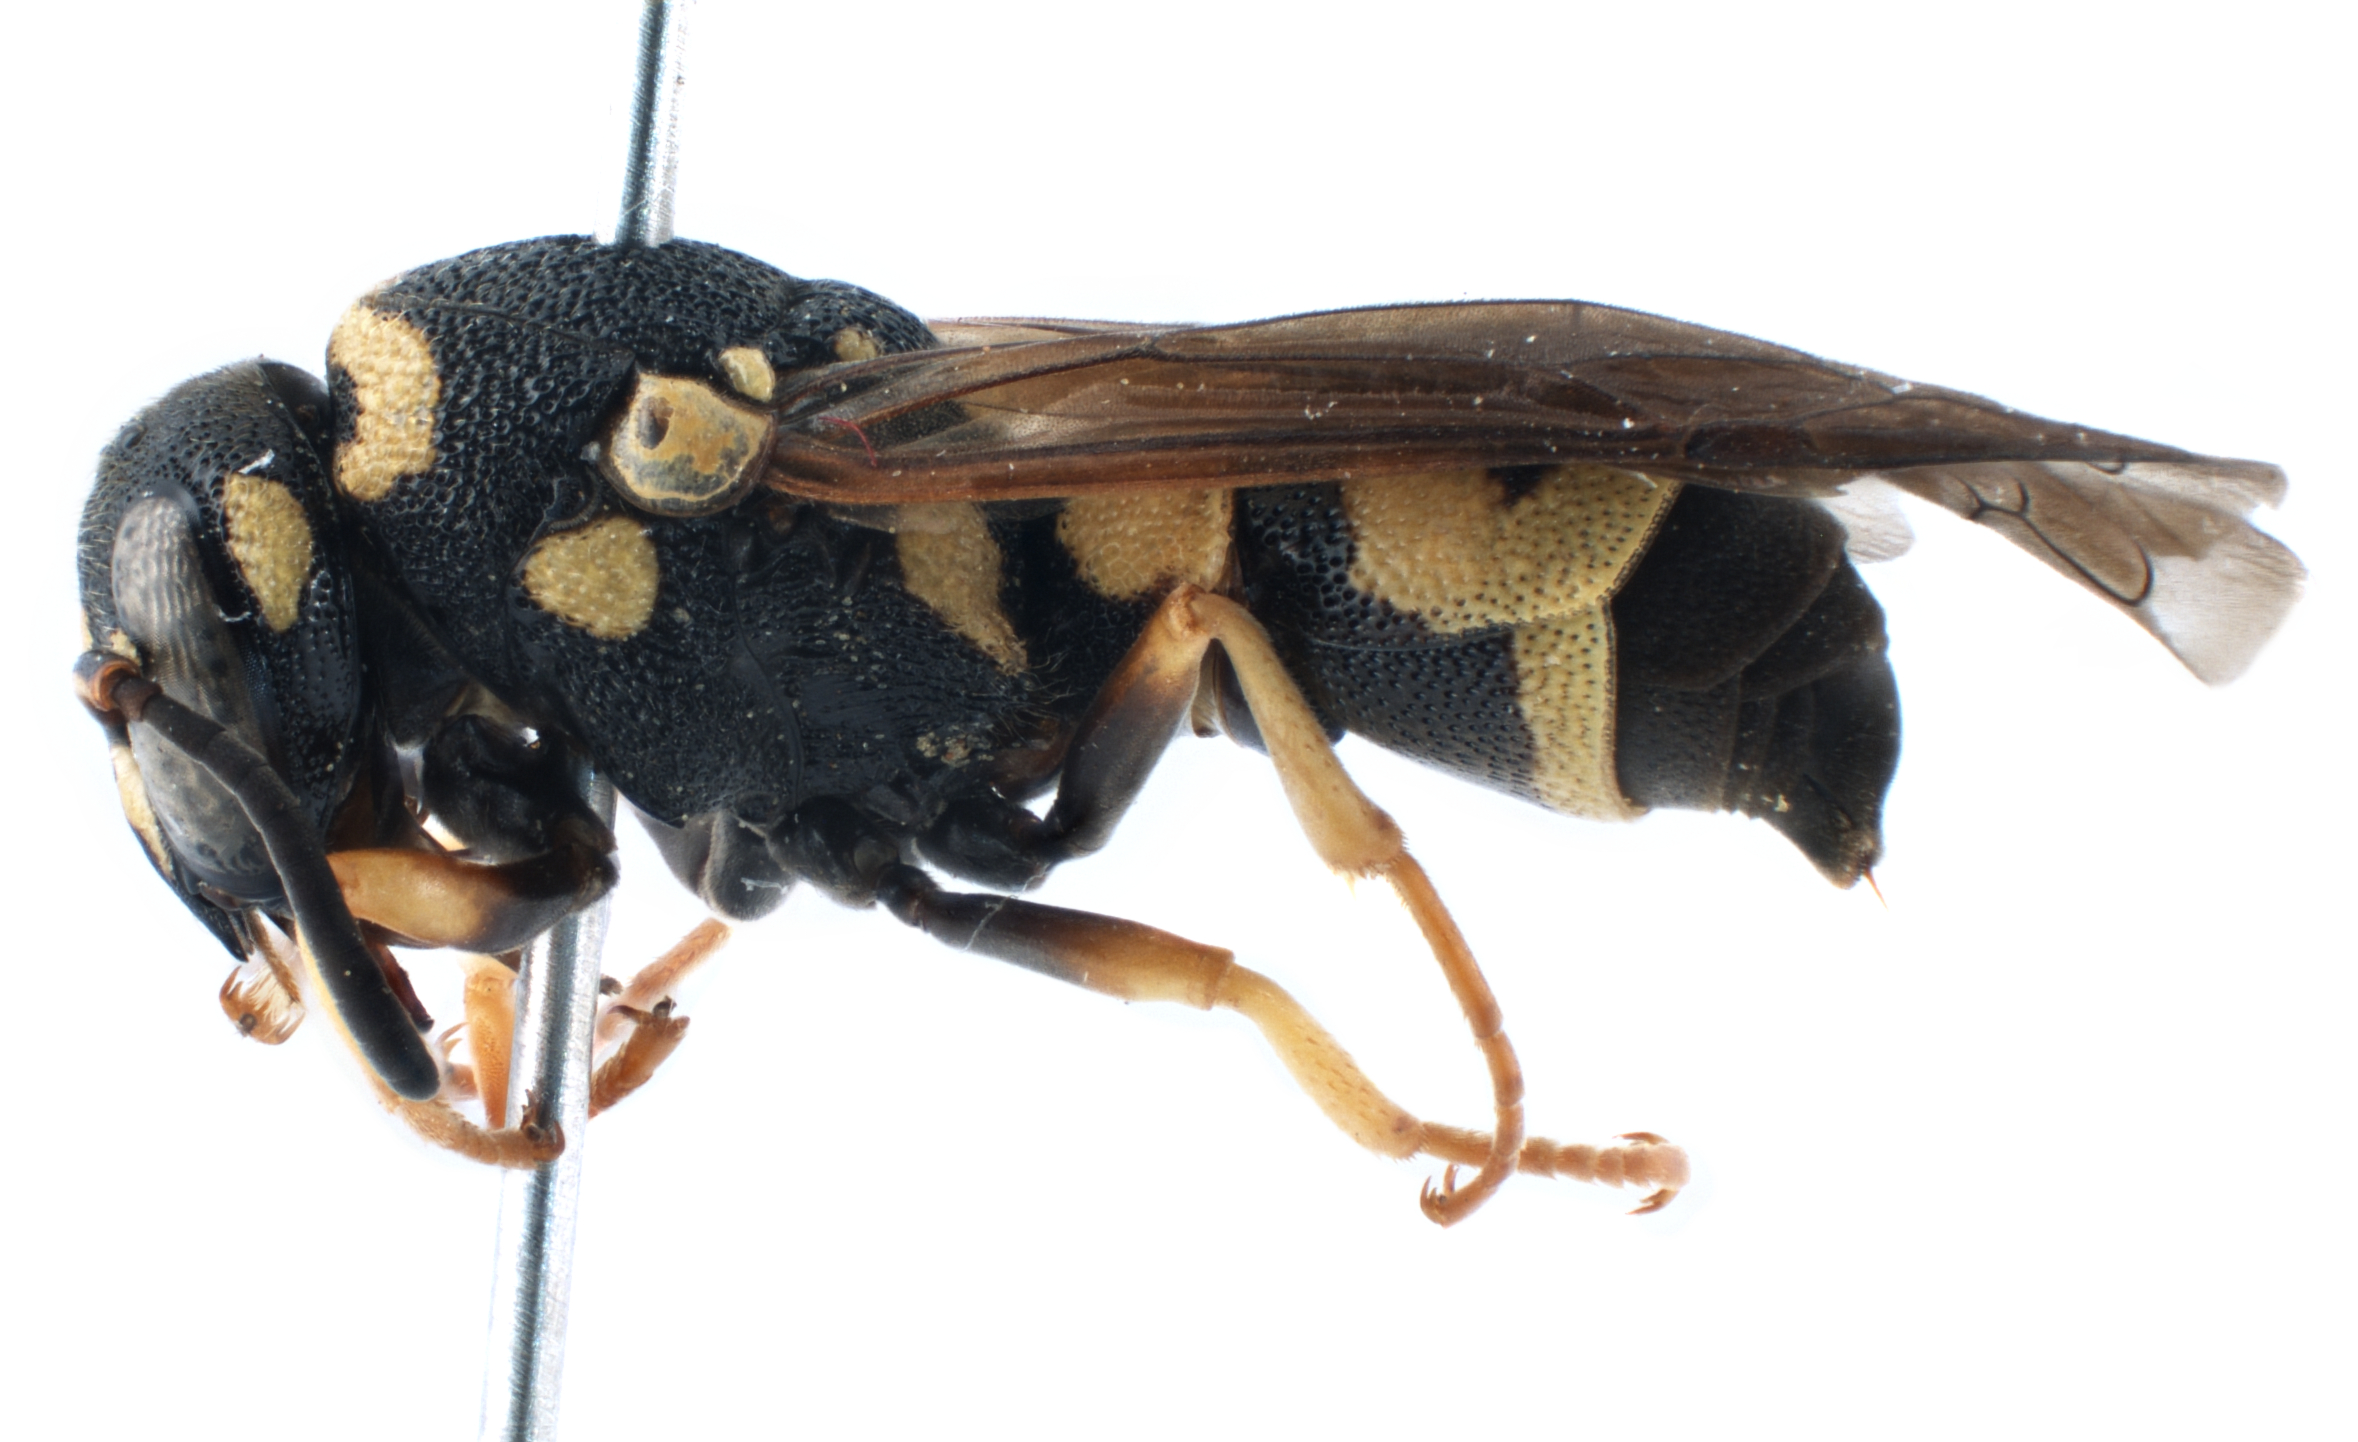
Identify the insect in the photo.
Parodontodynerus ephippium
